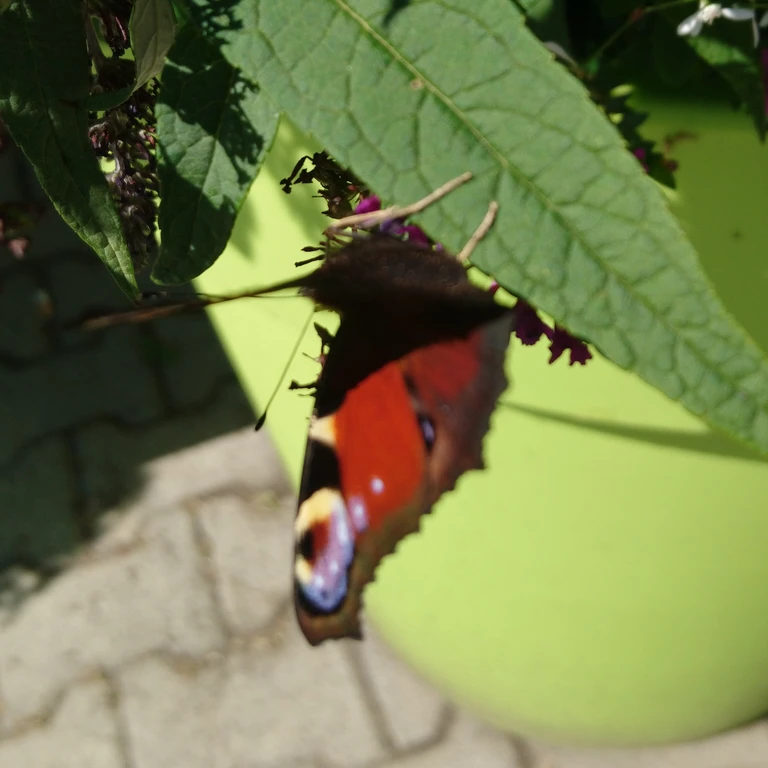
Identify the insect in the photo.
Aglais io
